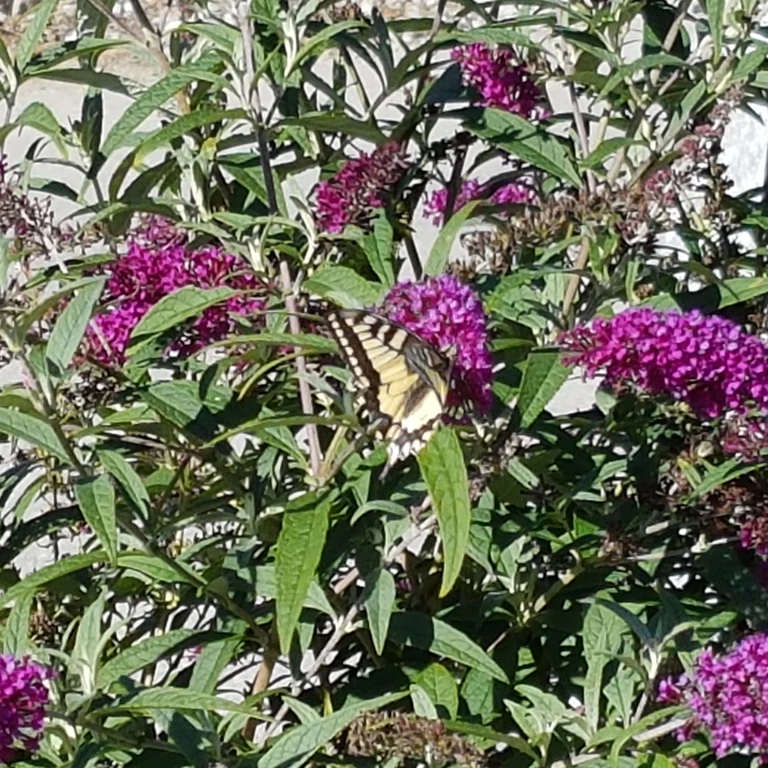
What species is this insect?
Papilio machaon
